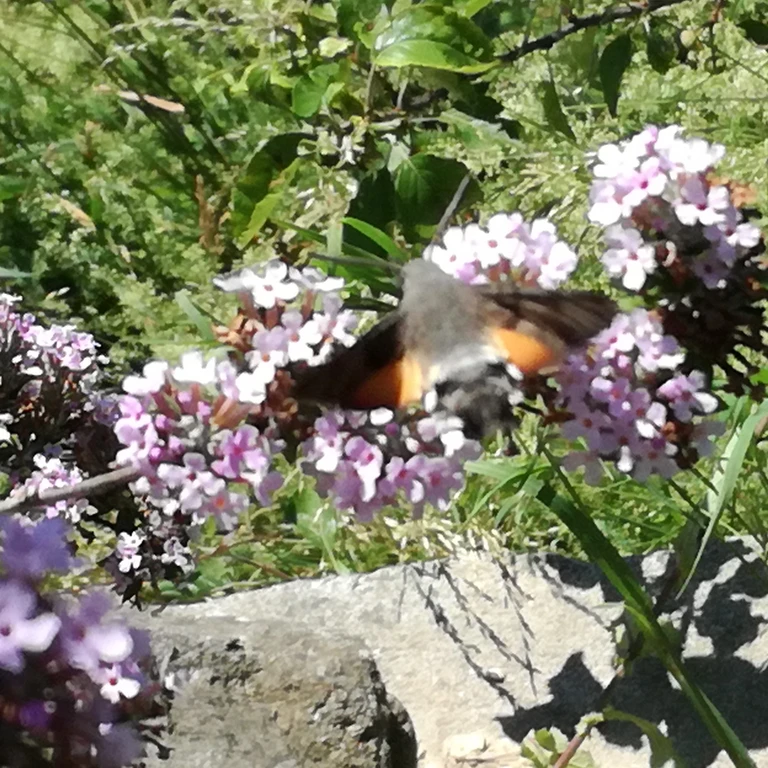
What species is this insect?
Macroglossum stellatarum
